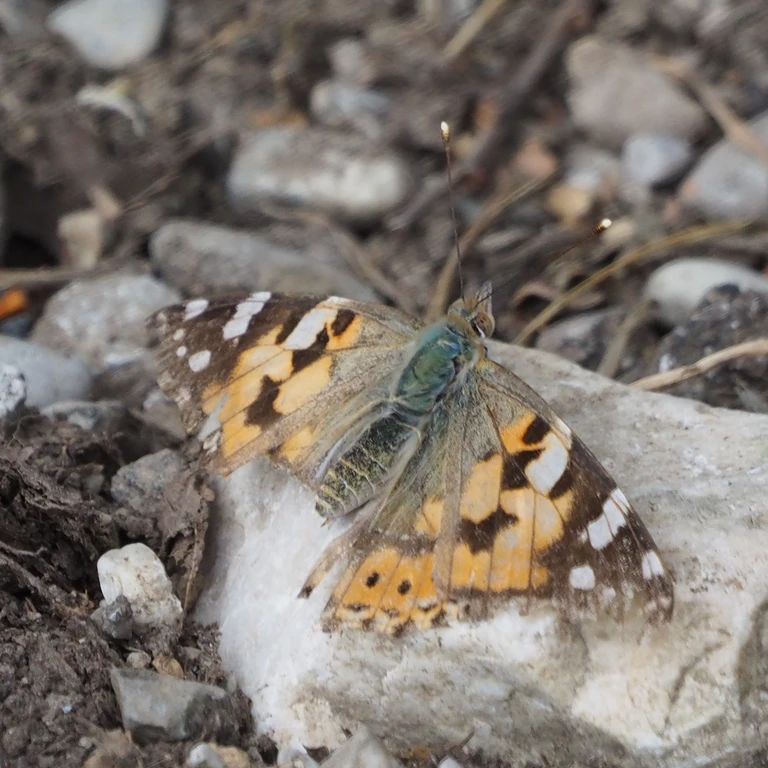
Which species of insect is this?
Vanessa cardui
